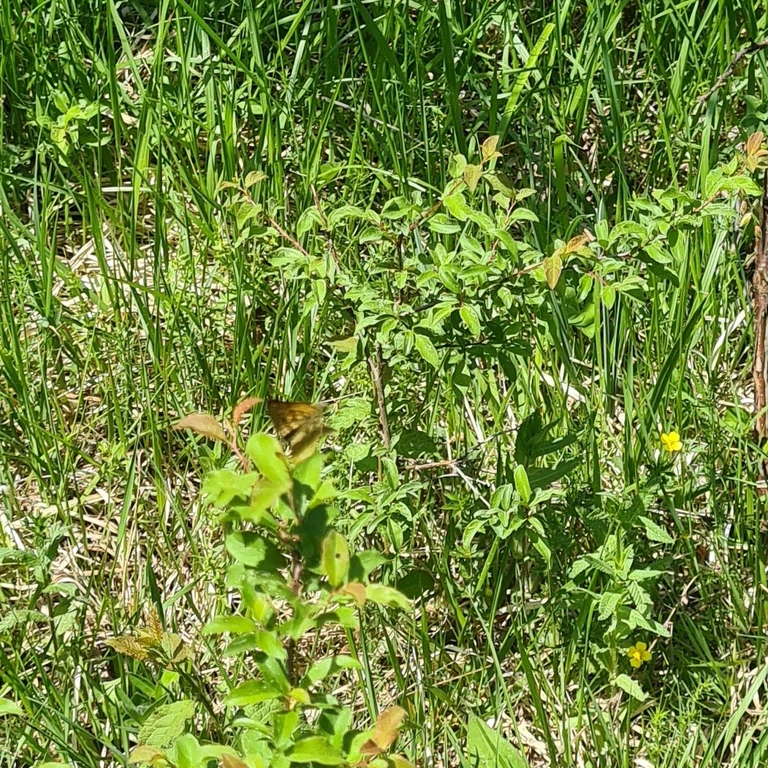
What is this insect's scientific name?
Carterocephalus palaemon
